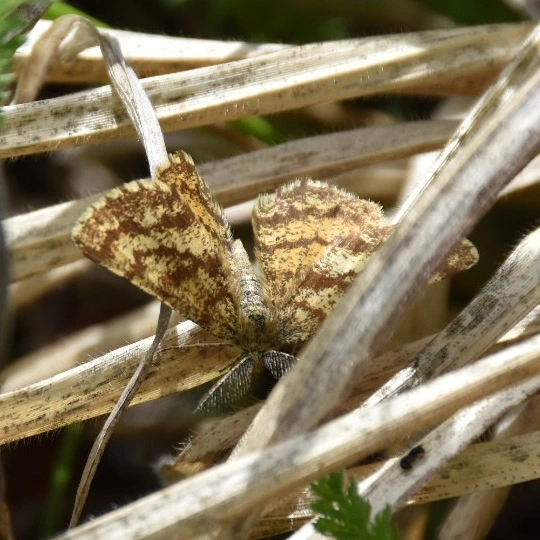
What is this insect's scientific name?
Ematurga atomaria
